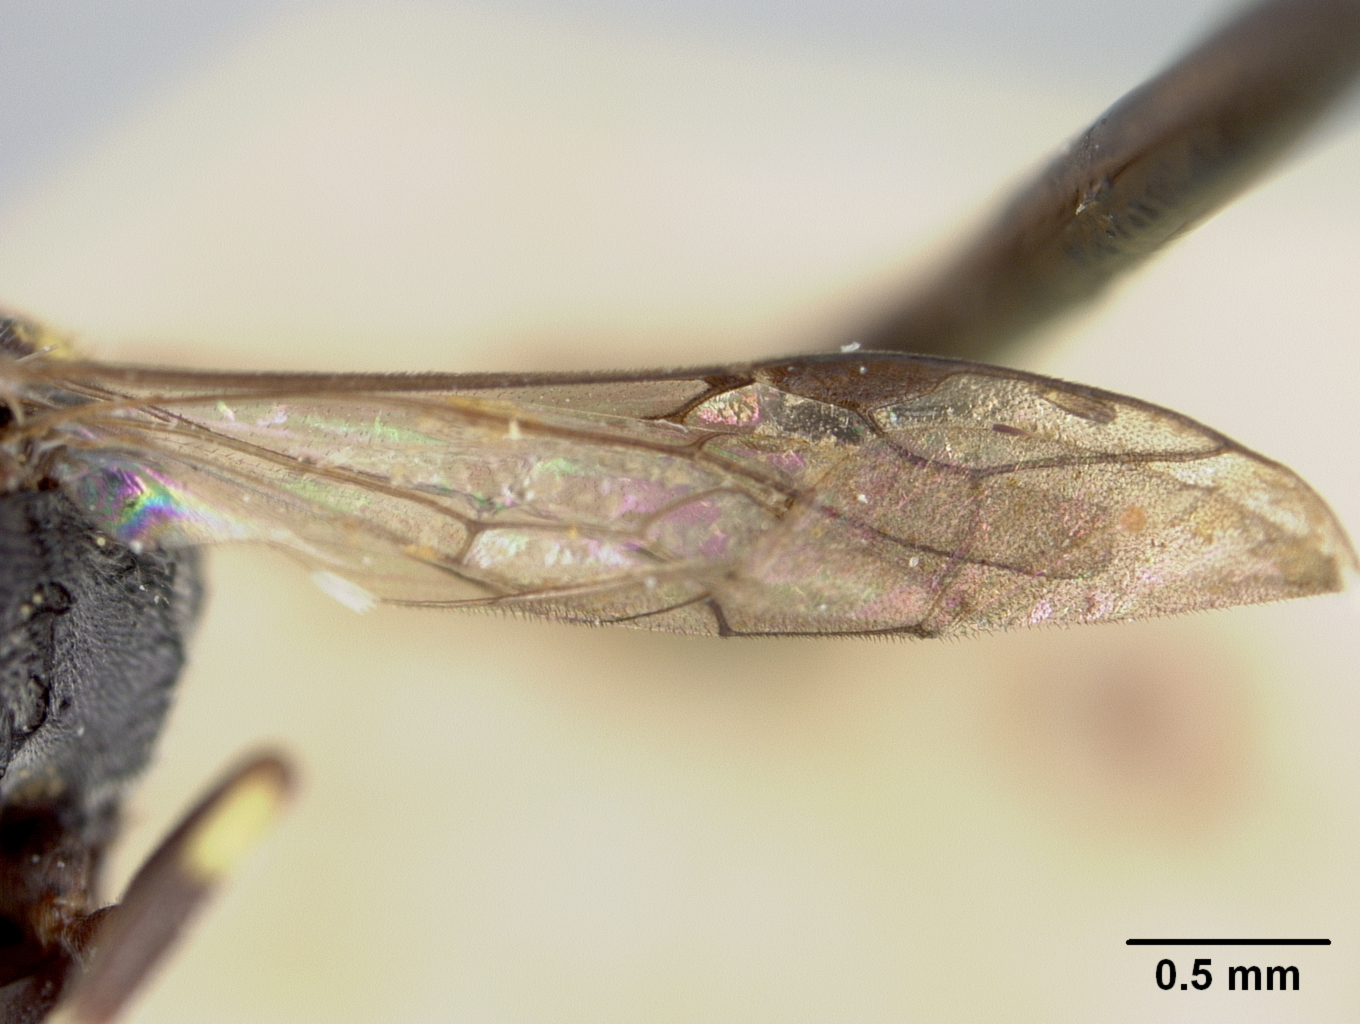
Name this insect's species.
Prosopis zamoranica
